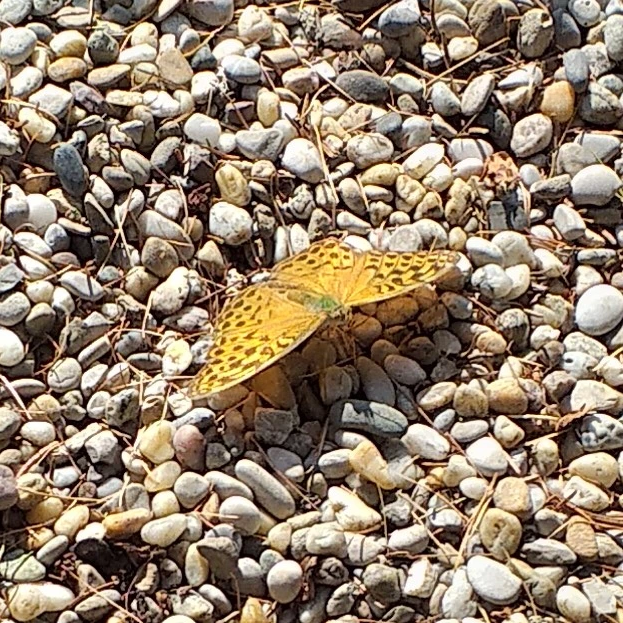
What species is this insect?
Argynnis paphia
